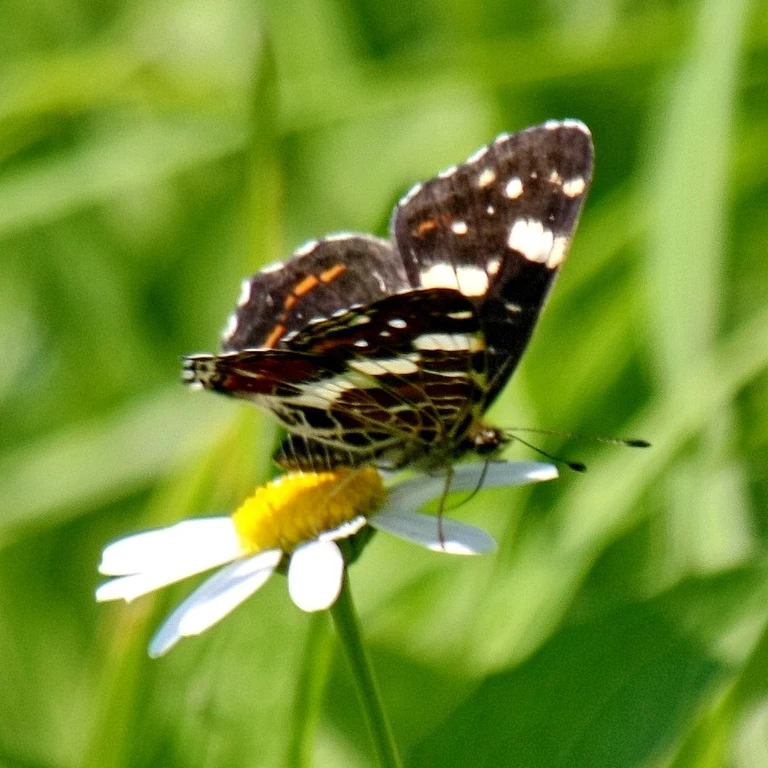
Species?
Araschnia levana
